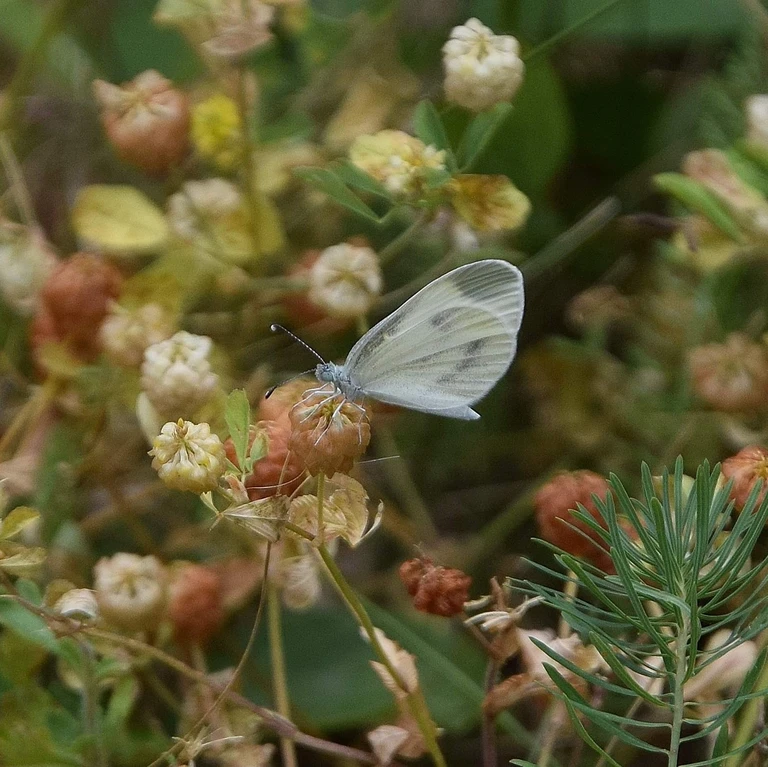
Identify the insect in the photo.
Leptidea sinapis/juvernica
